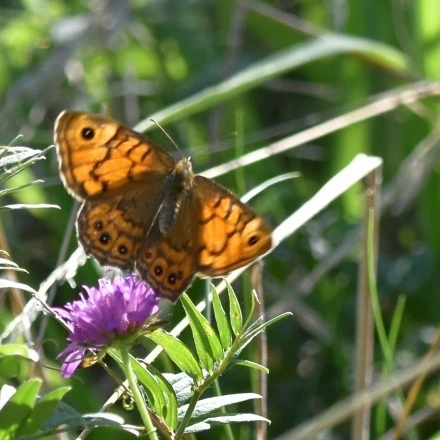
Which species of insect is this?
Lasiommata megera (also Pararge megera)
